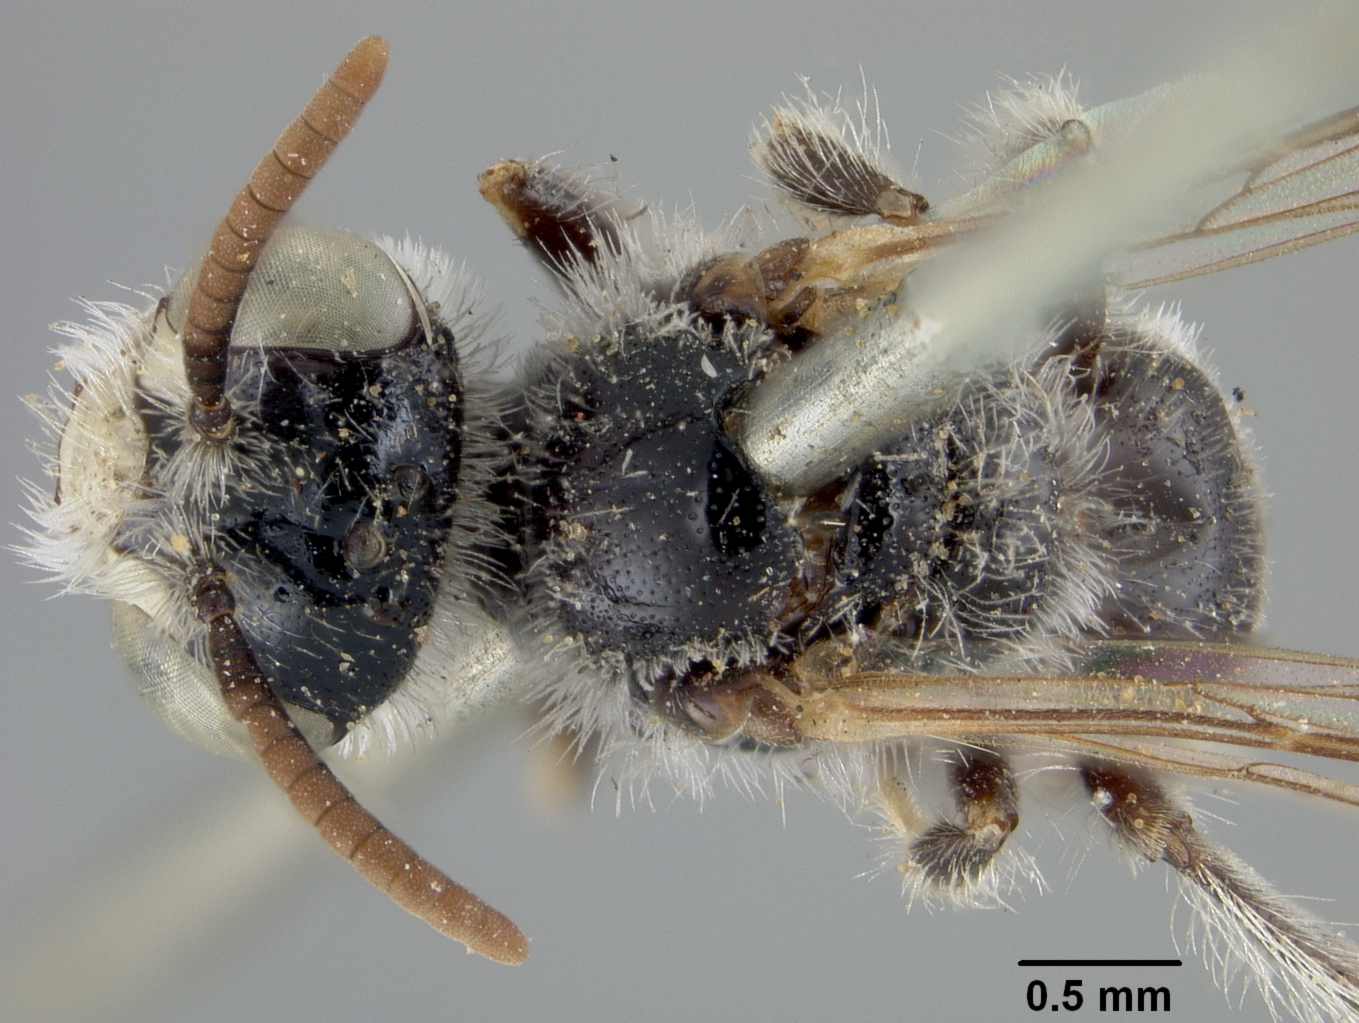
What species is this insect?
Calliopsis hirsutifrons
